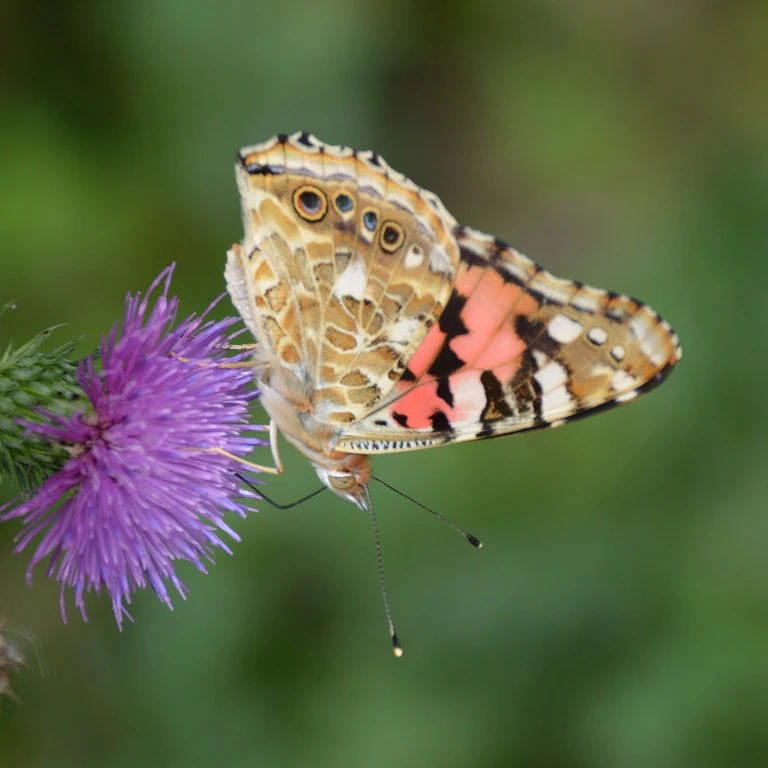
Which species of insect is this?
Vanessa cardui
